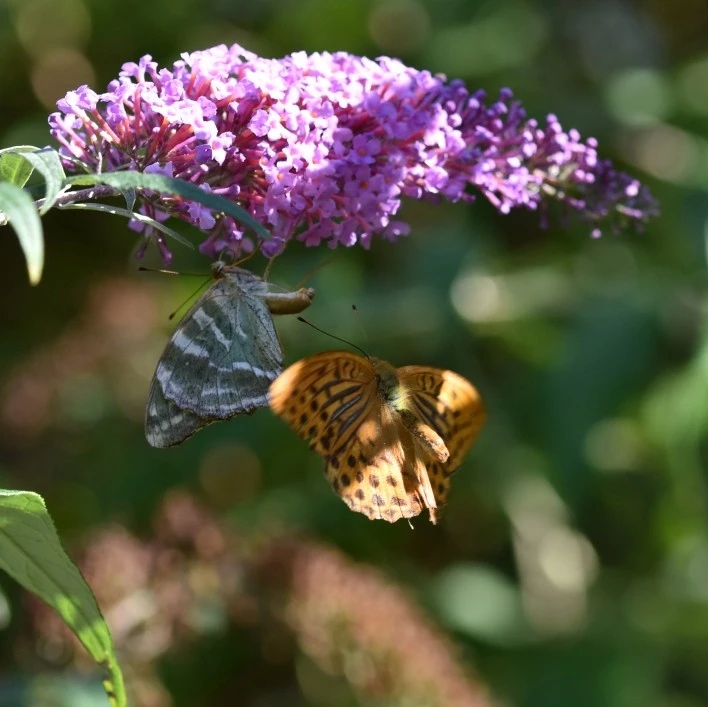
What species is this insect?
Argynnis paphia
